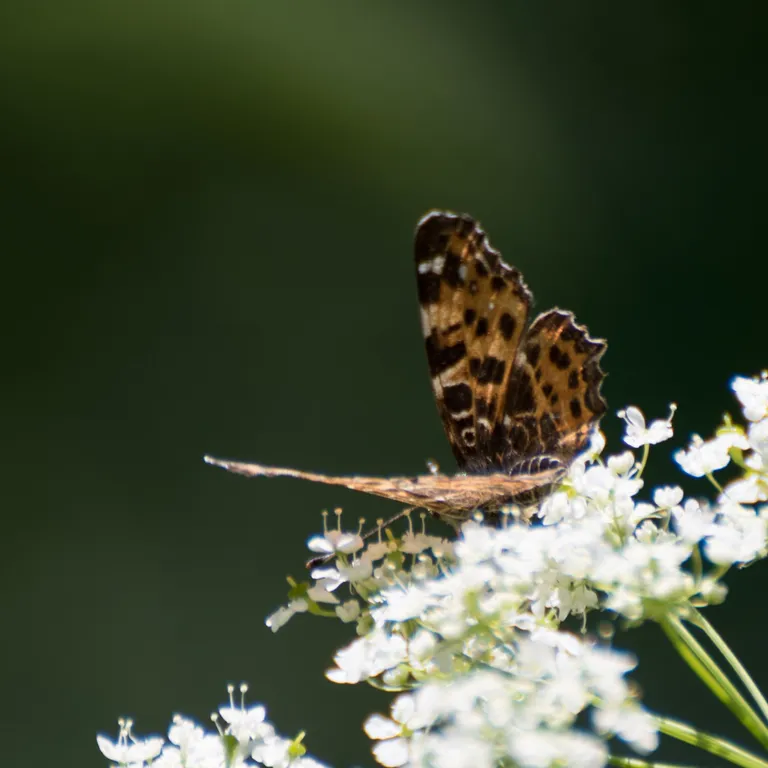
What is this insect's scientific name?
Araschnia levana
